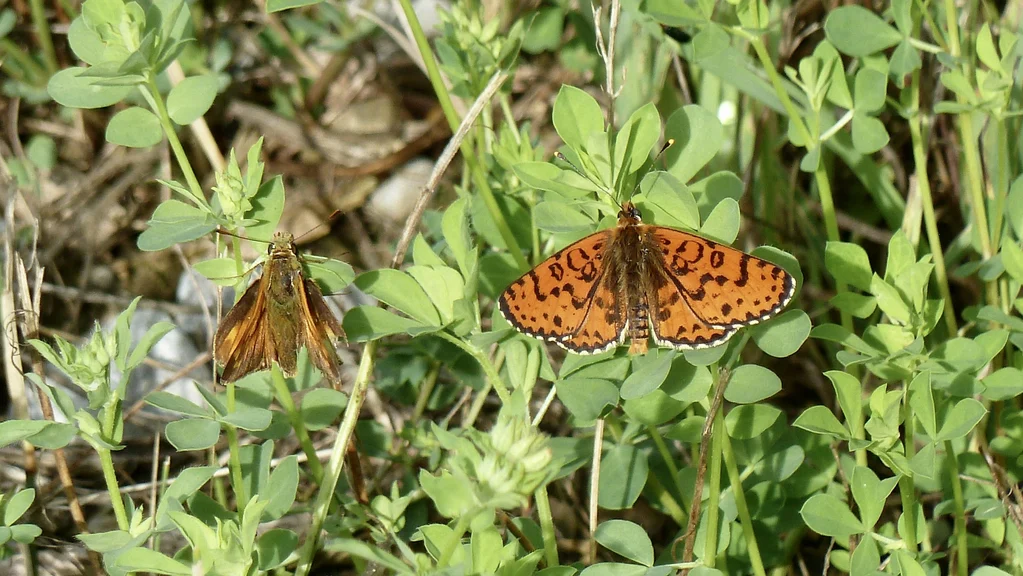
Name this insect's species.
Melitaea didyma
